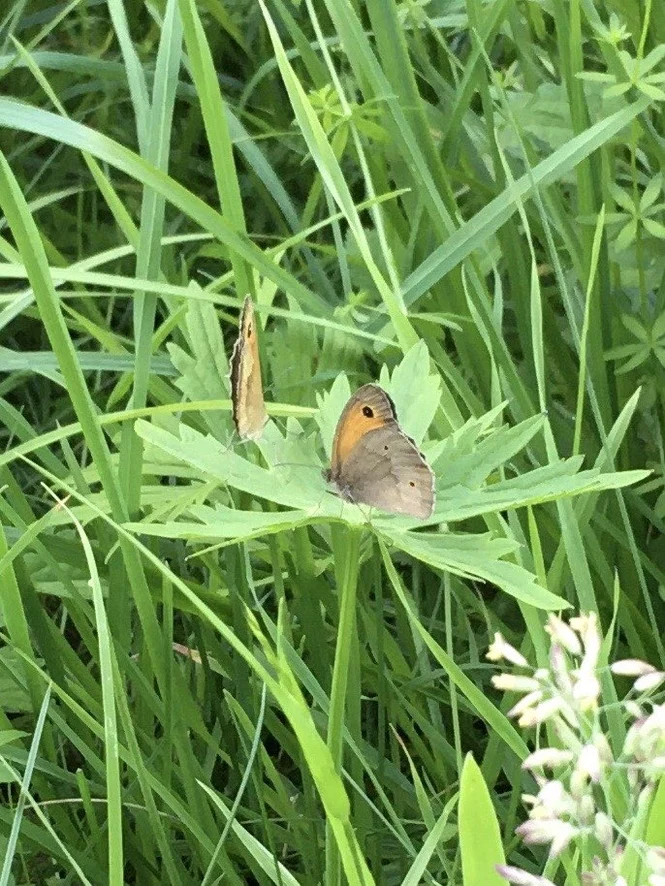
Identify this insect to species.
Maniola jurtina
